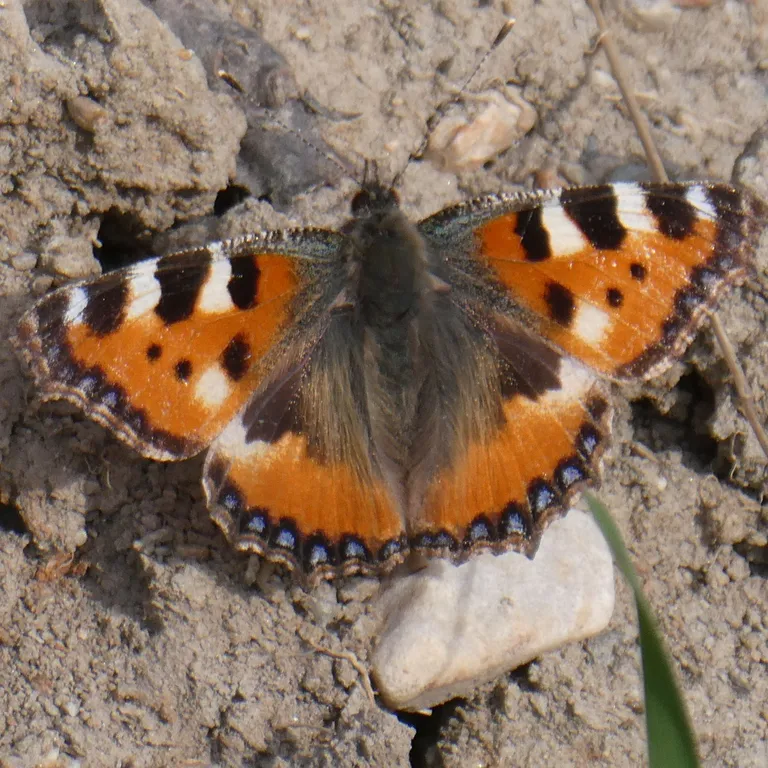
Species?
Aglais urticae
